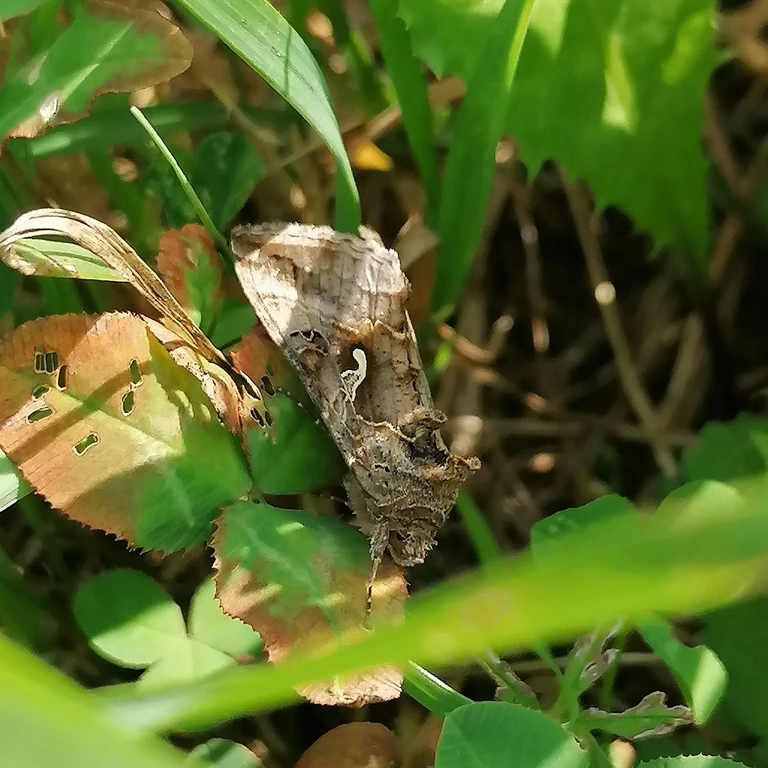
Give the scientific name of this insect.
Autographa gamma
